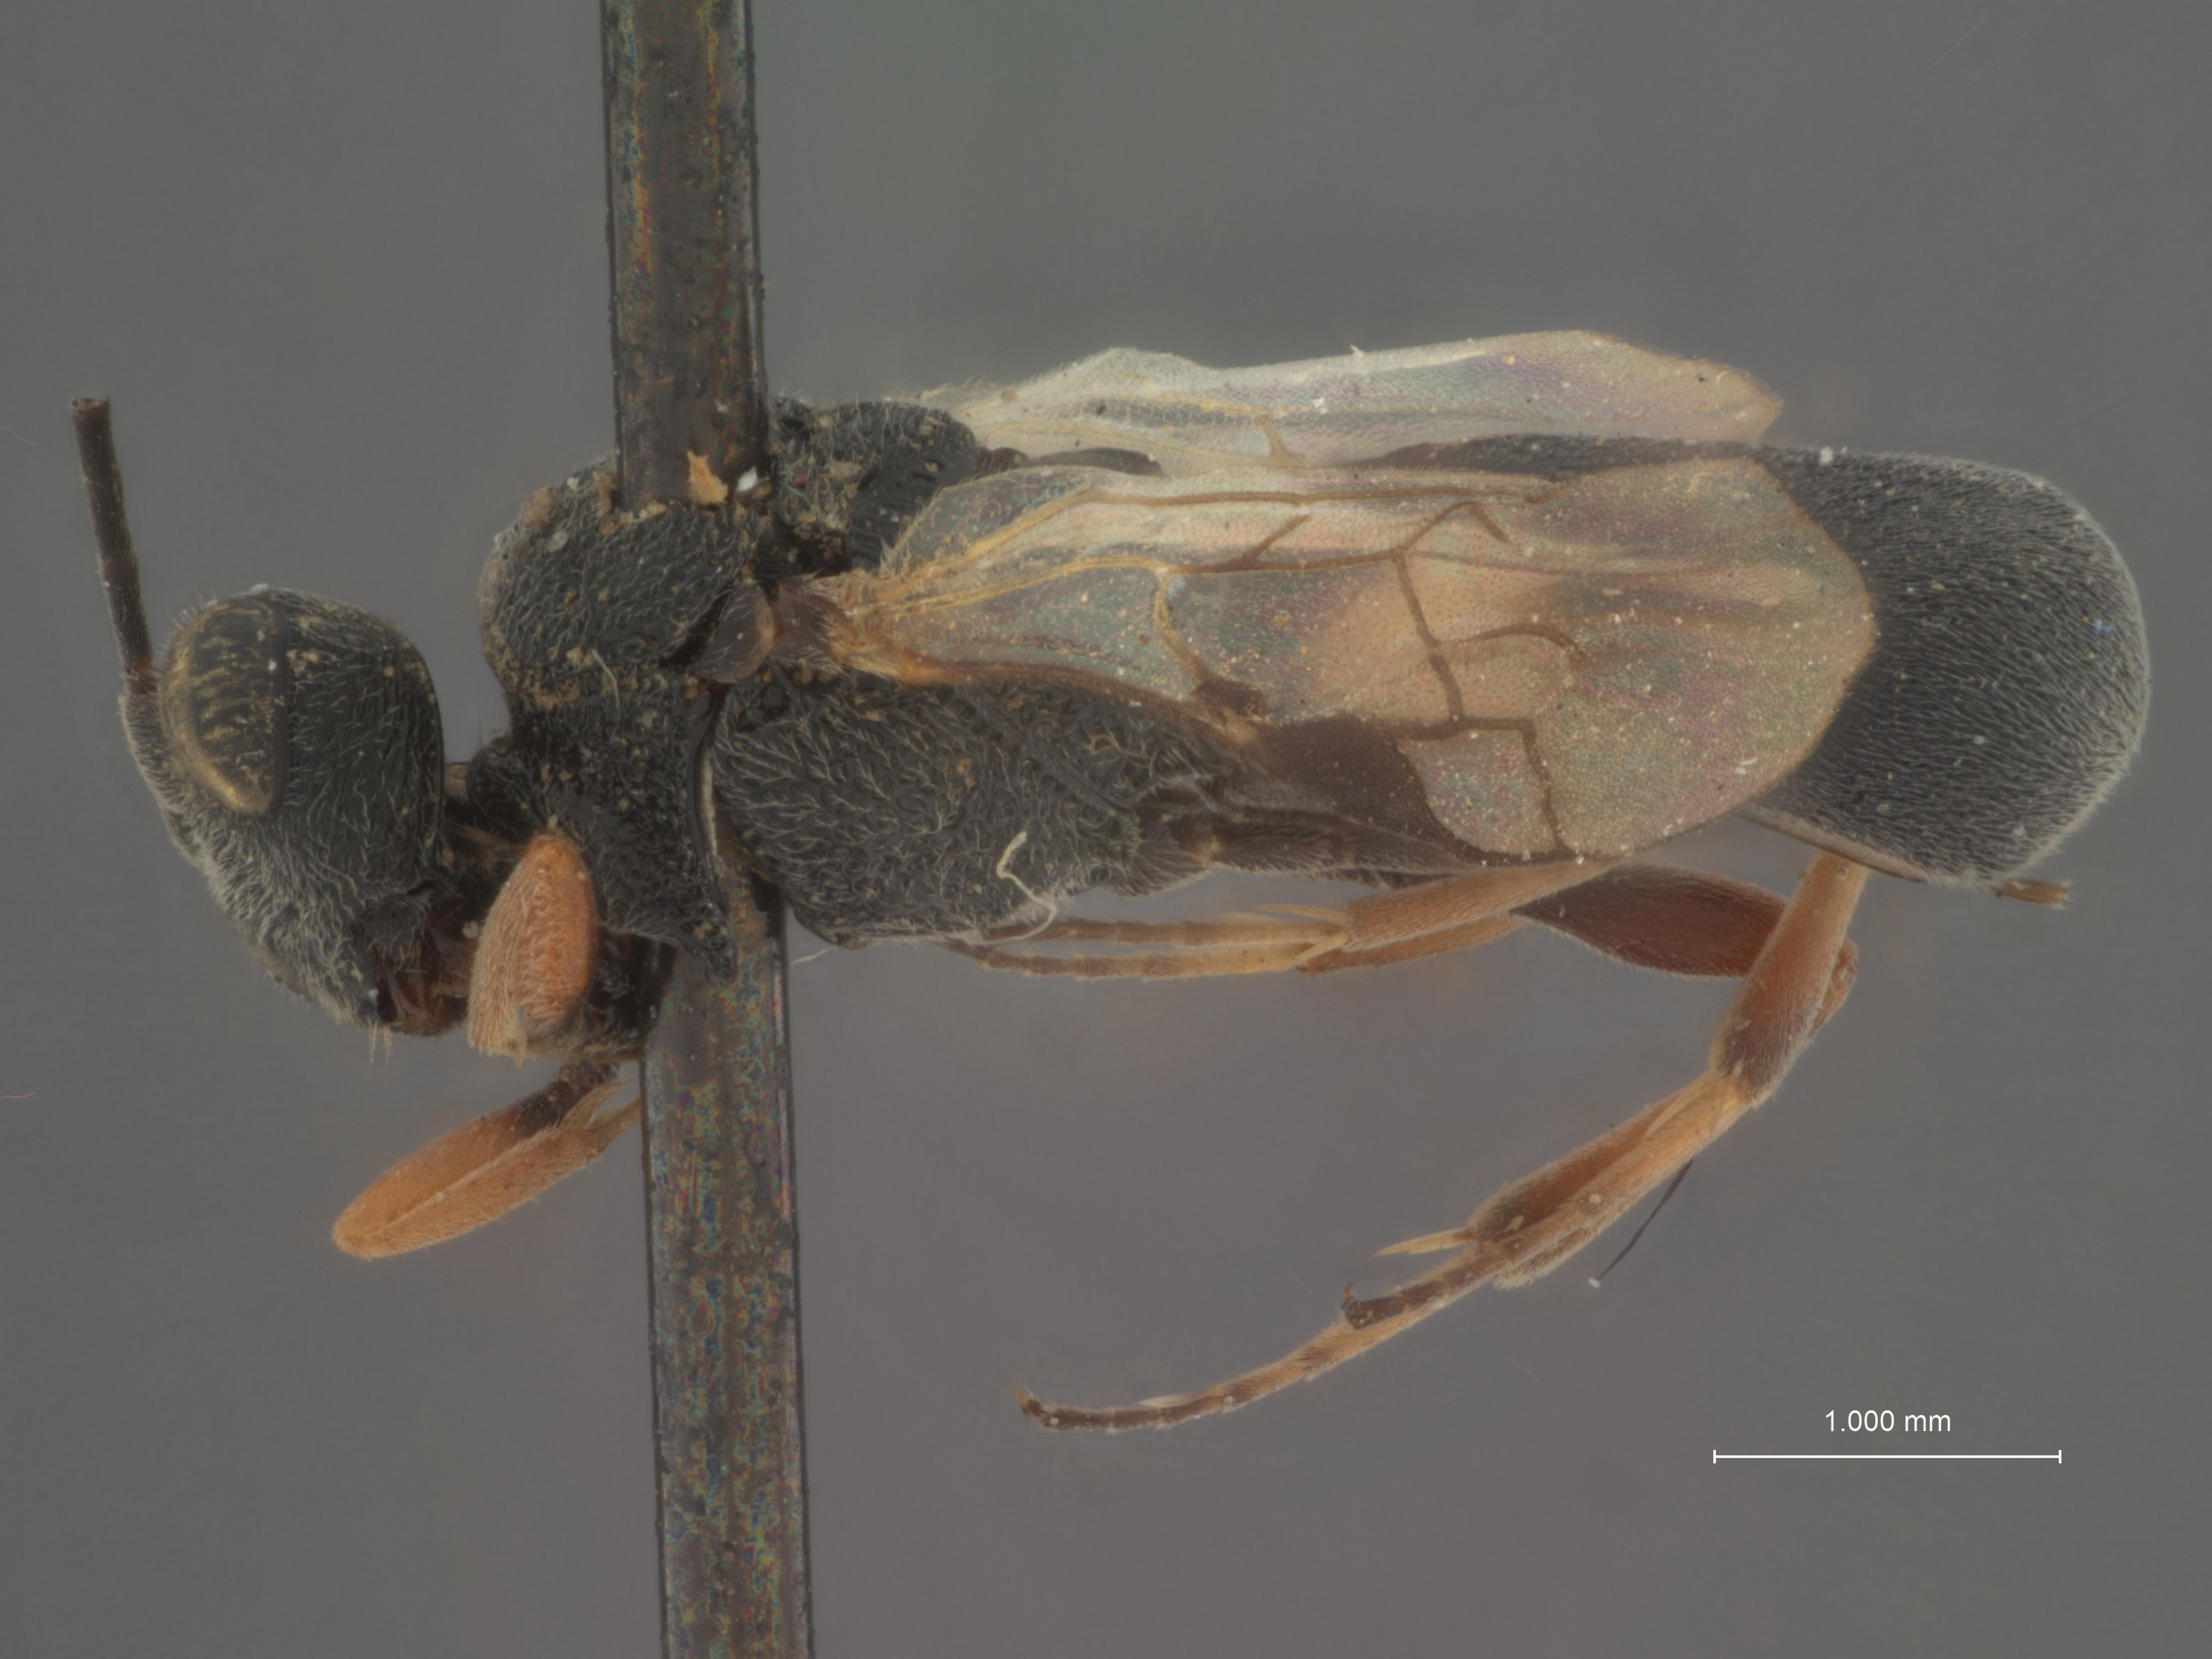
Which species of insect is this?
Chelonus bipustulatus
